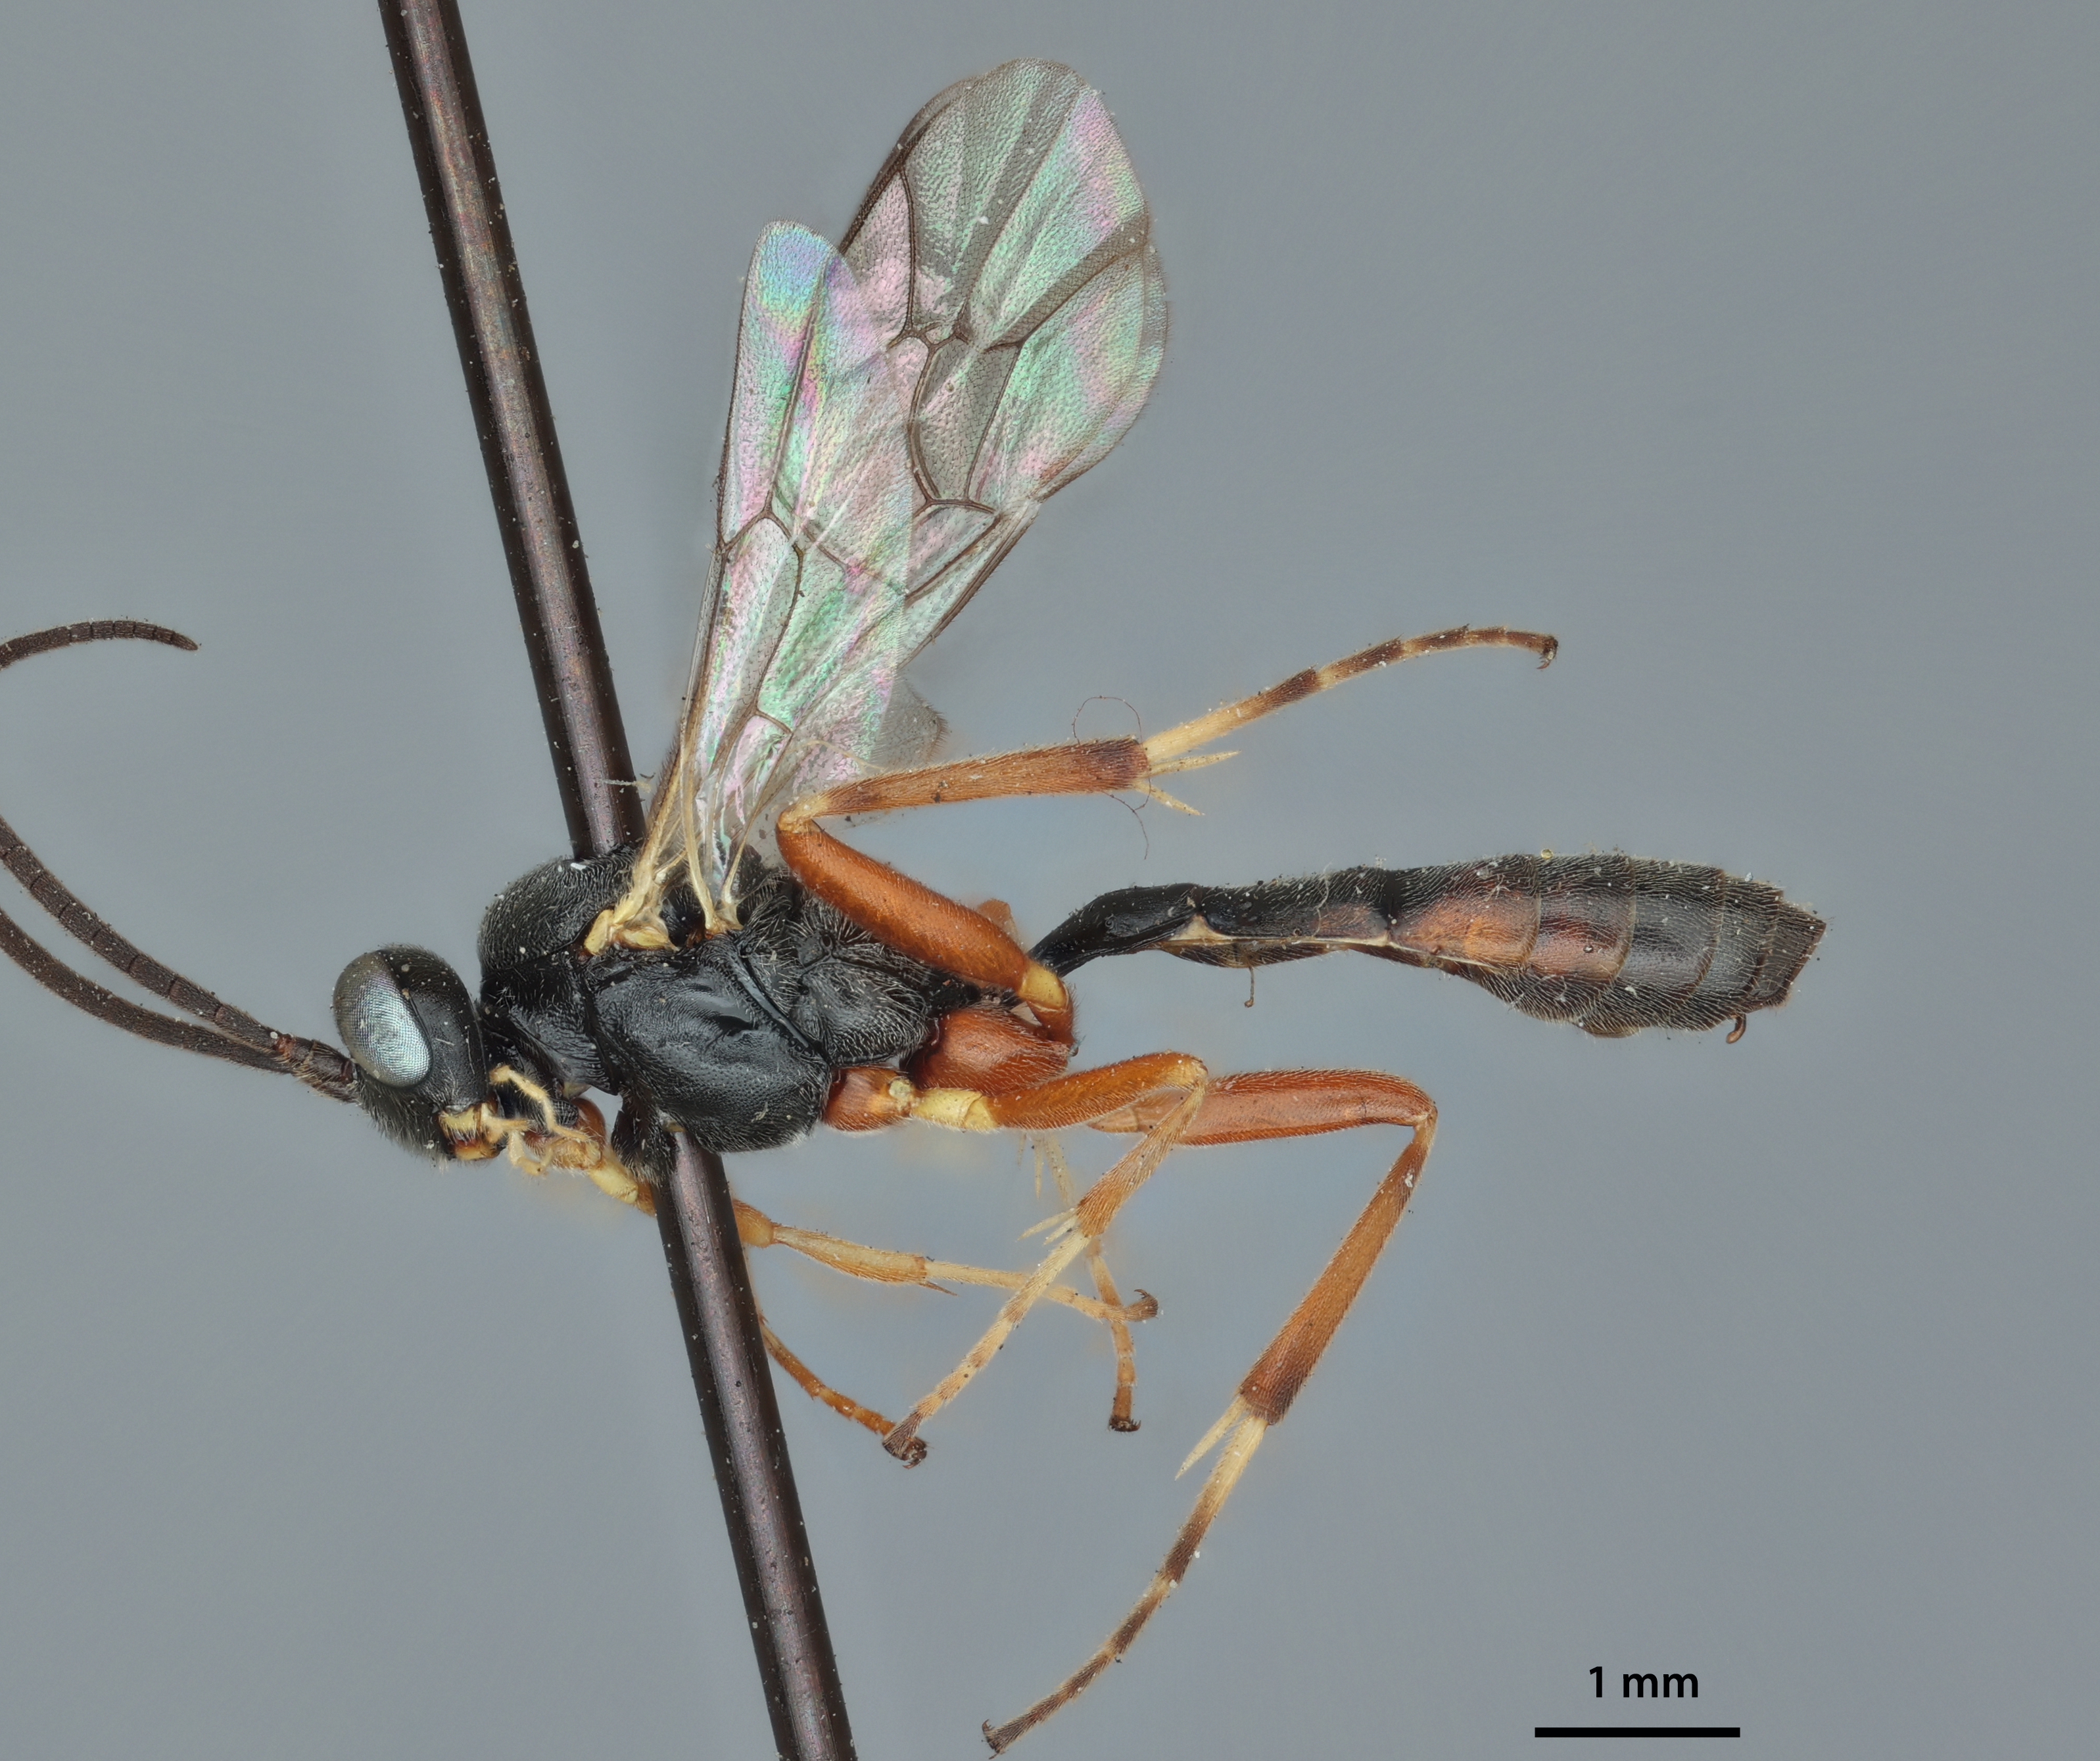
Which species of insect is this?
Campoplex edemisiformis
